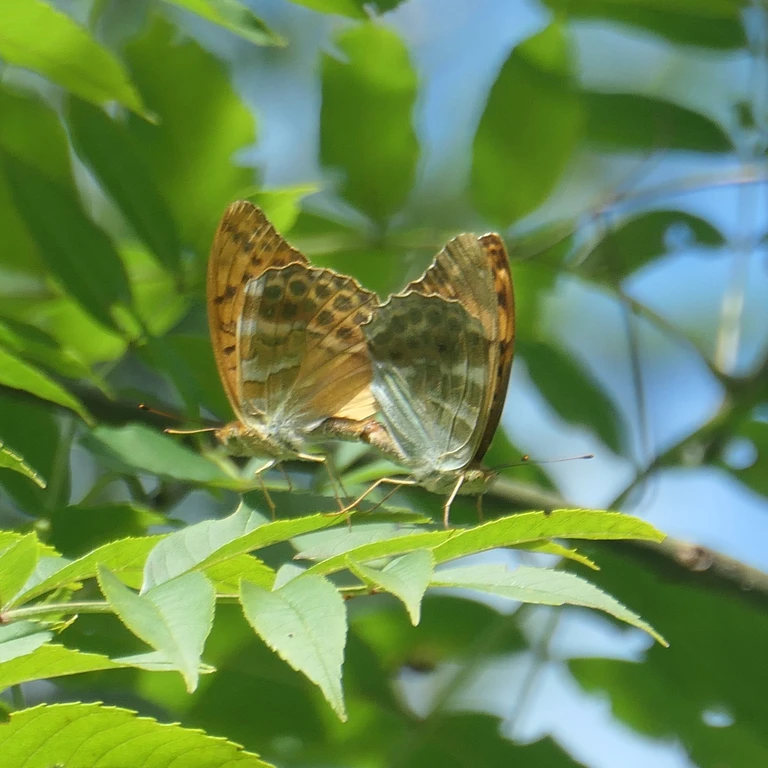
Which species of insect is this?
Argynnis paphia
